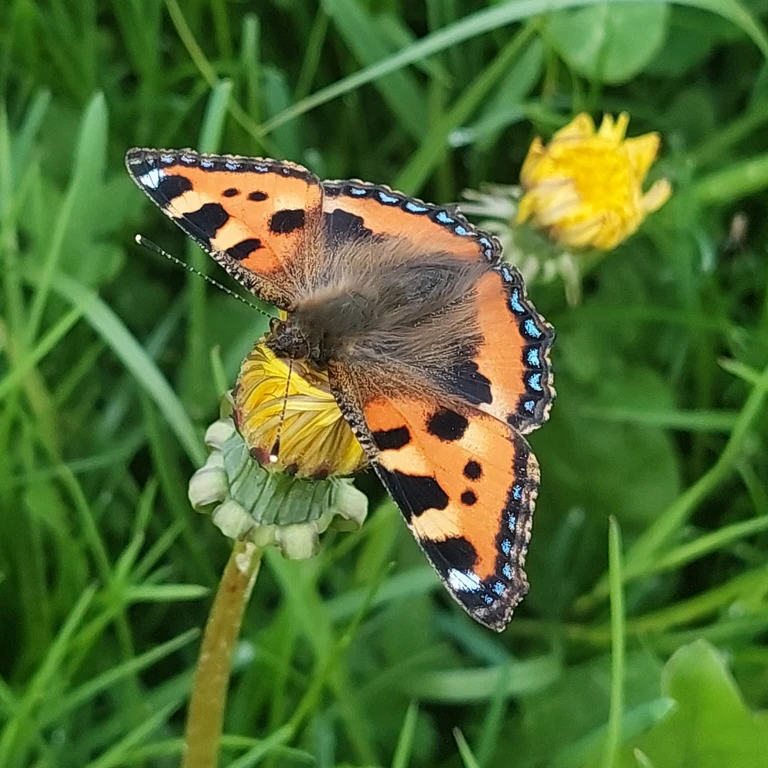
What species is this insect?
Aglais urticae
